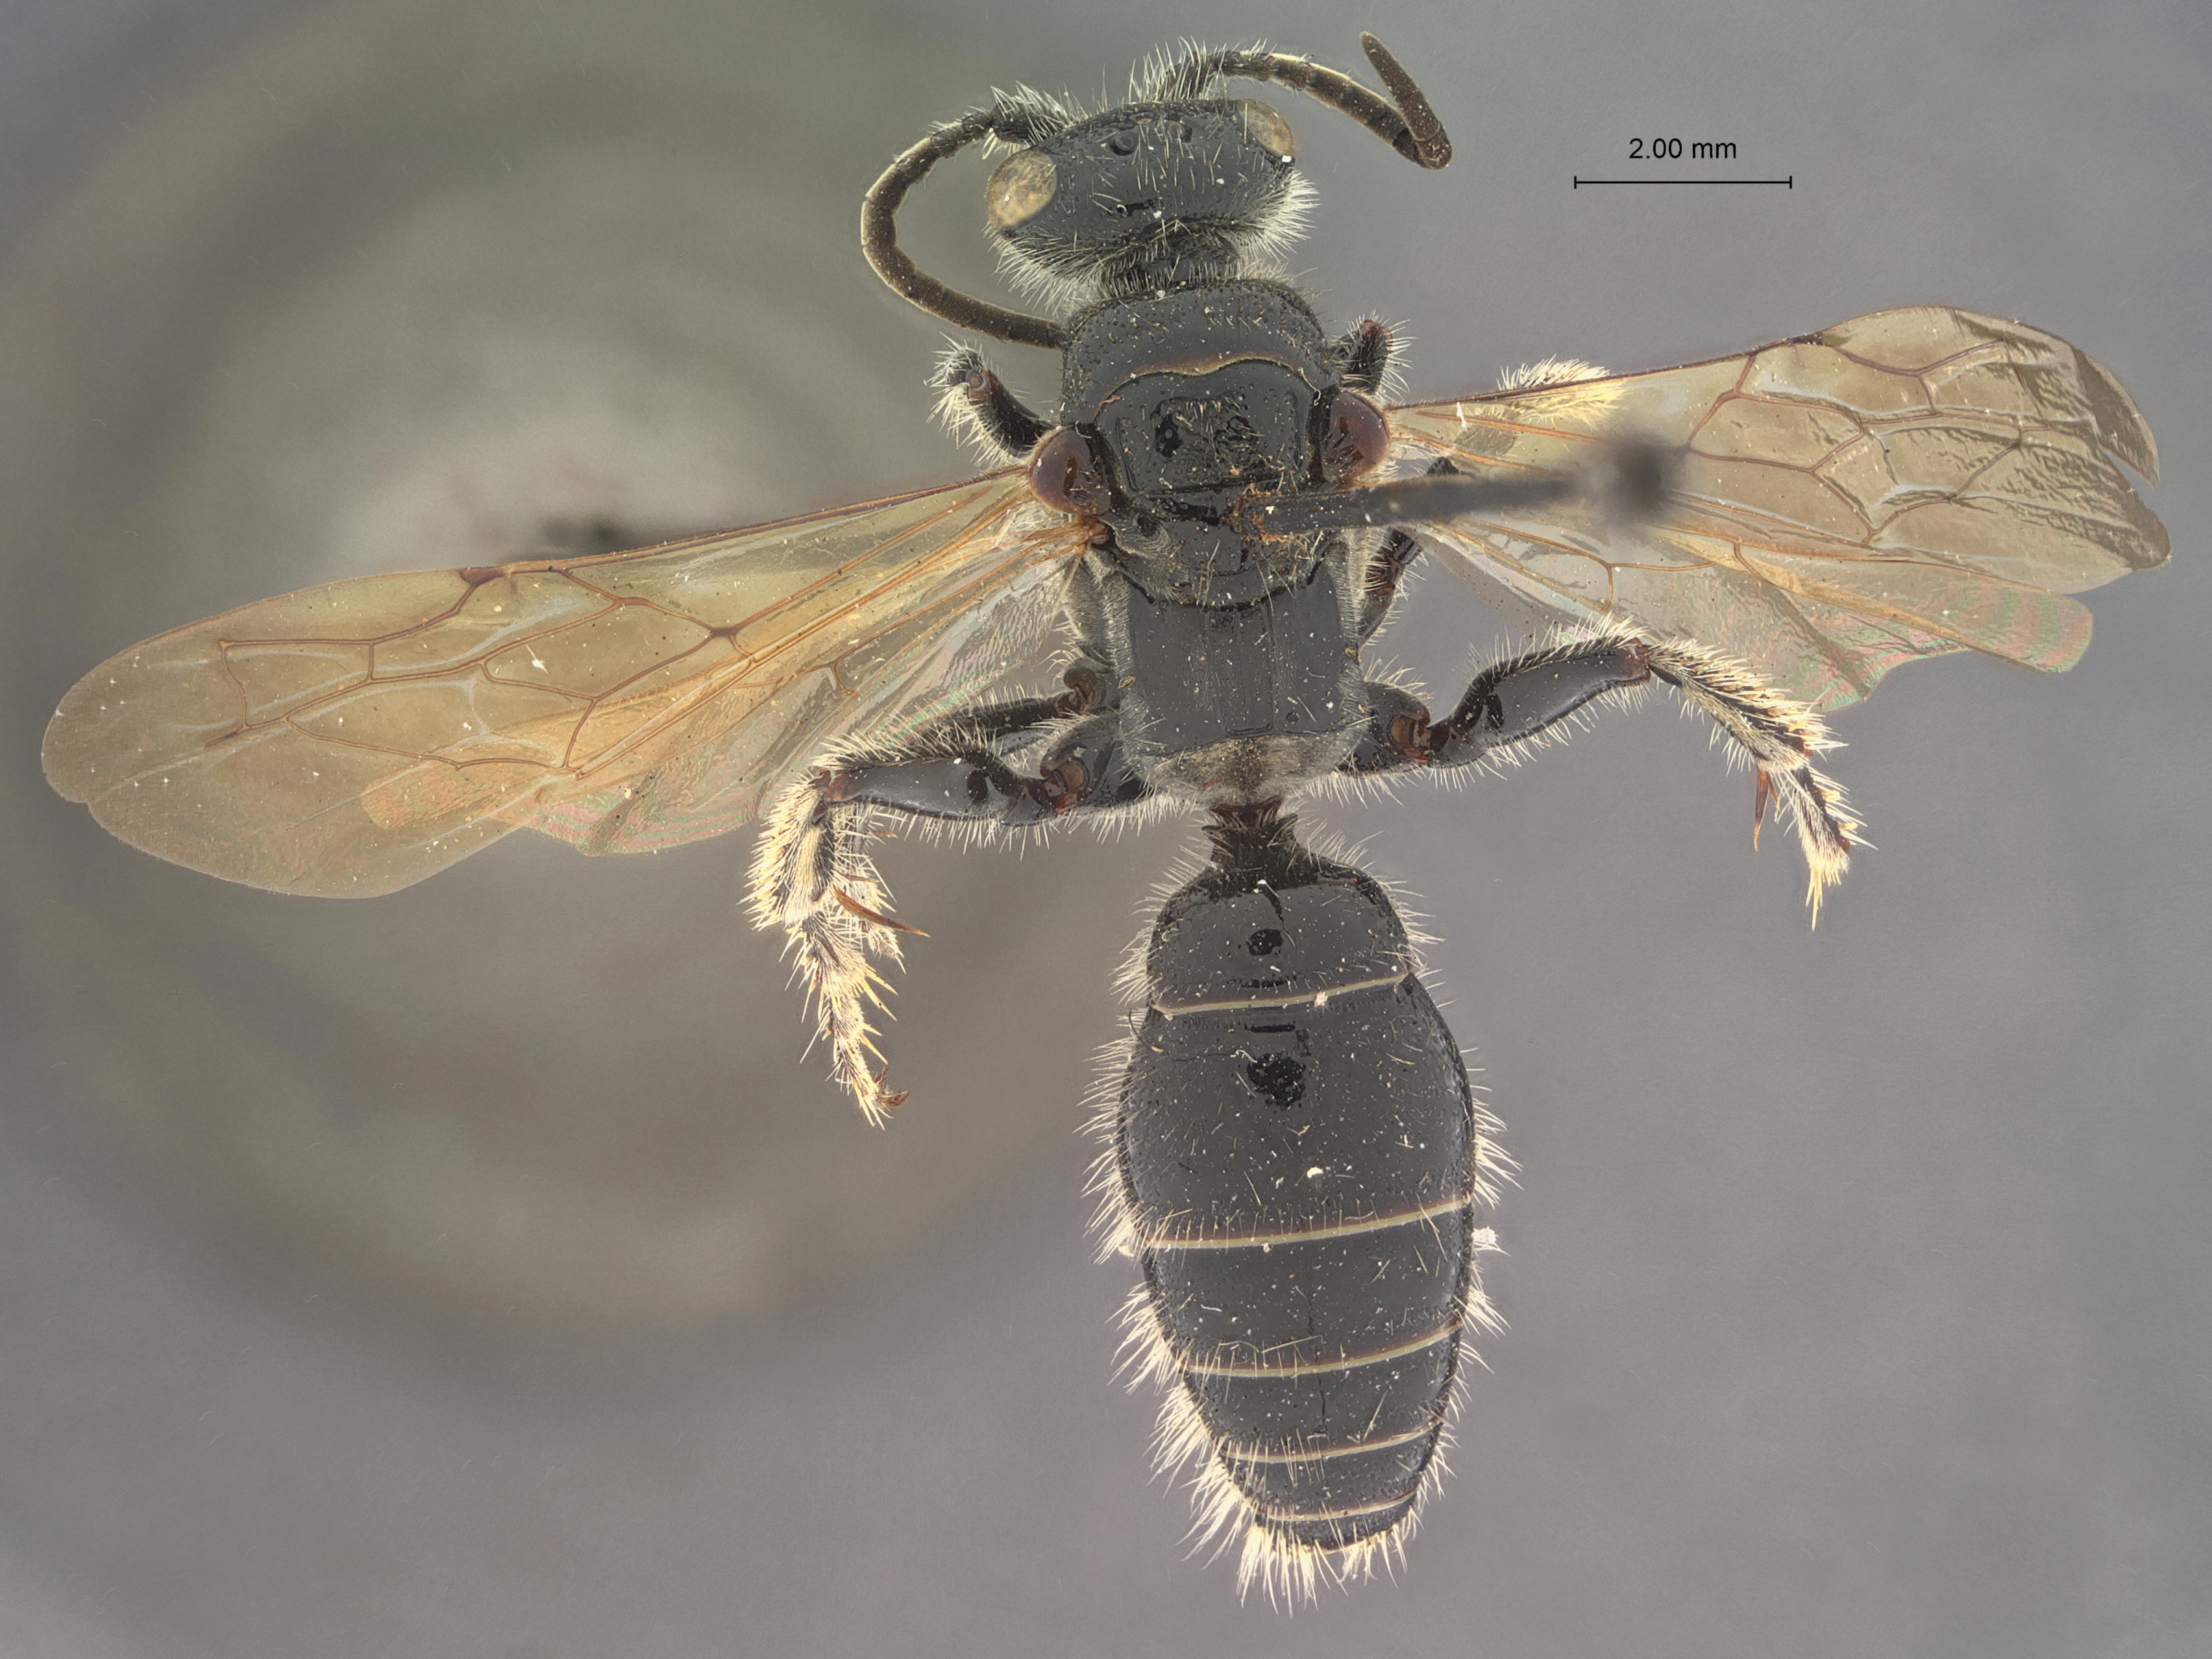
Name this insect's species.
Tiphia s-prima
